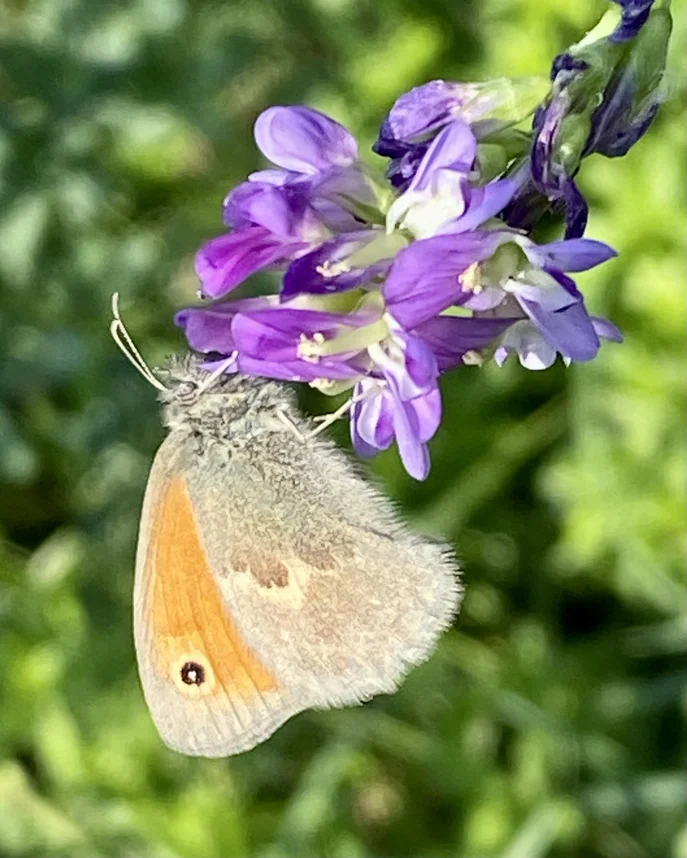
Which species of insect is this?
Coenonympha pamphilus
